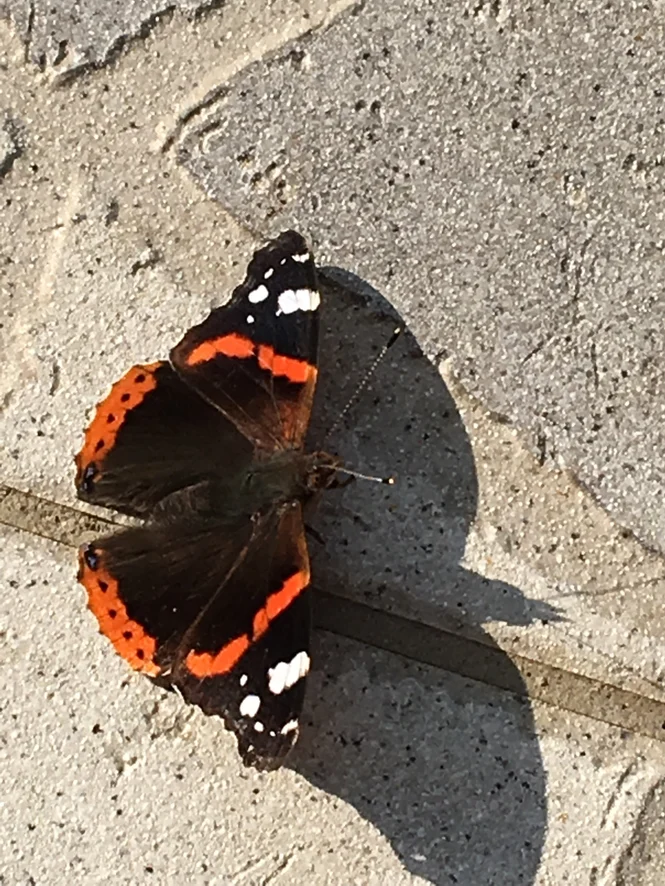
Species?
Vanessa atalanta
